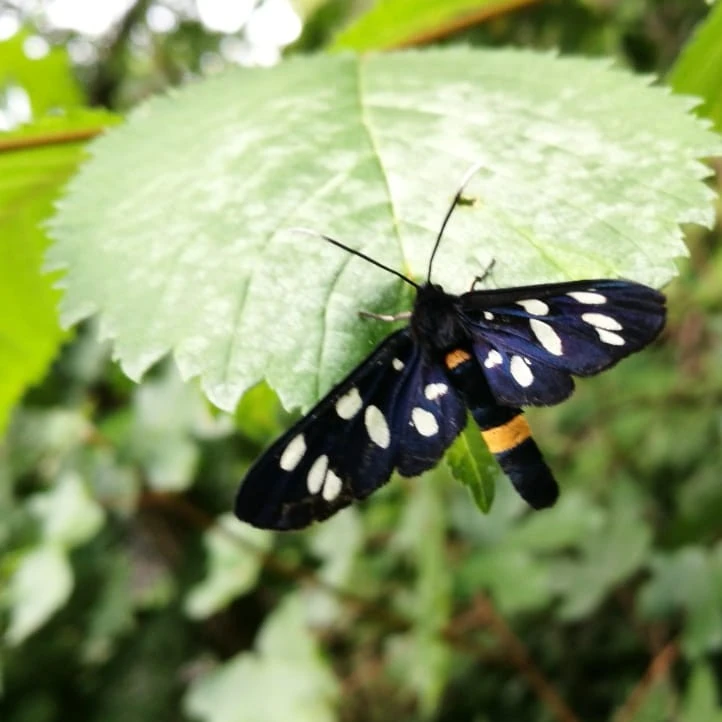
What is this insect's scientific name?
Amata phegea
